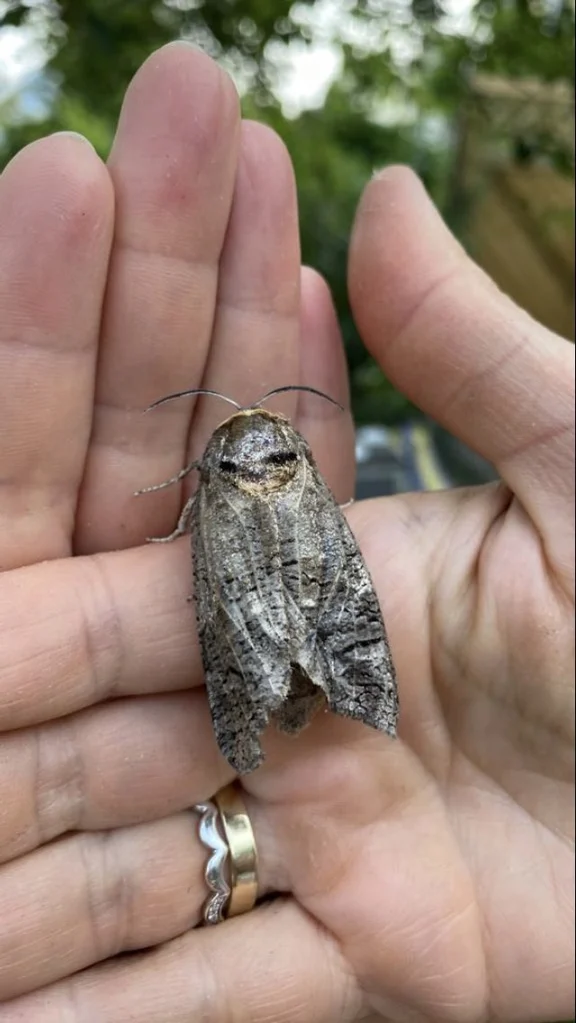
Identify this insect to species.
Cossus cossus
